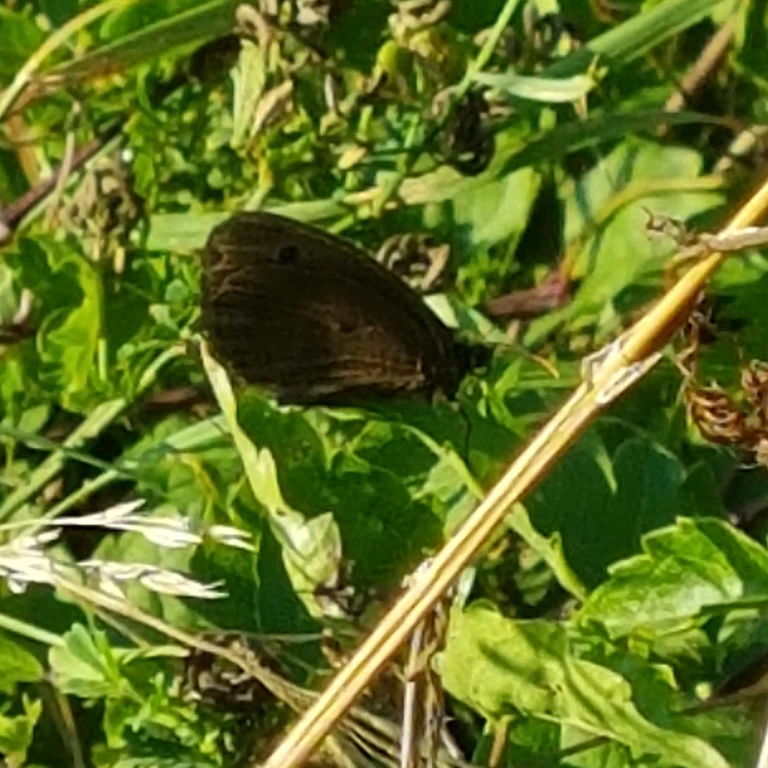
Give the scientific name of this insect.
Minois dryas
